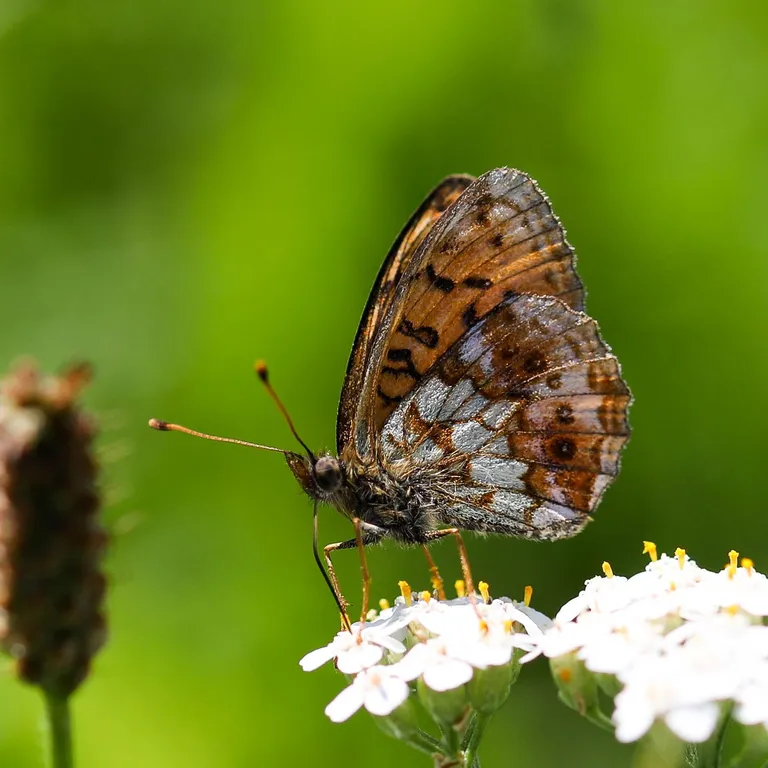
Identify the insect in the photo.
Brenthis ino
